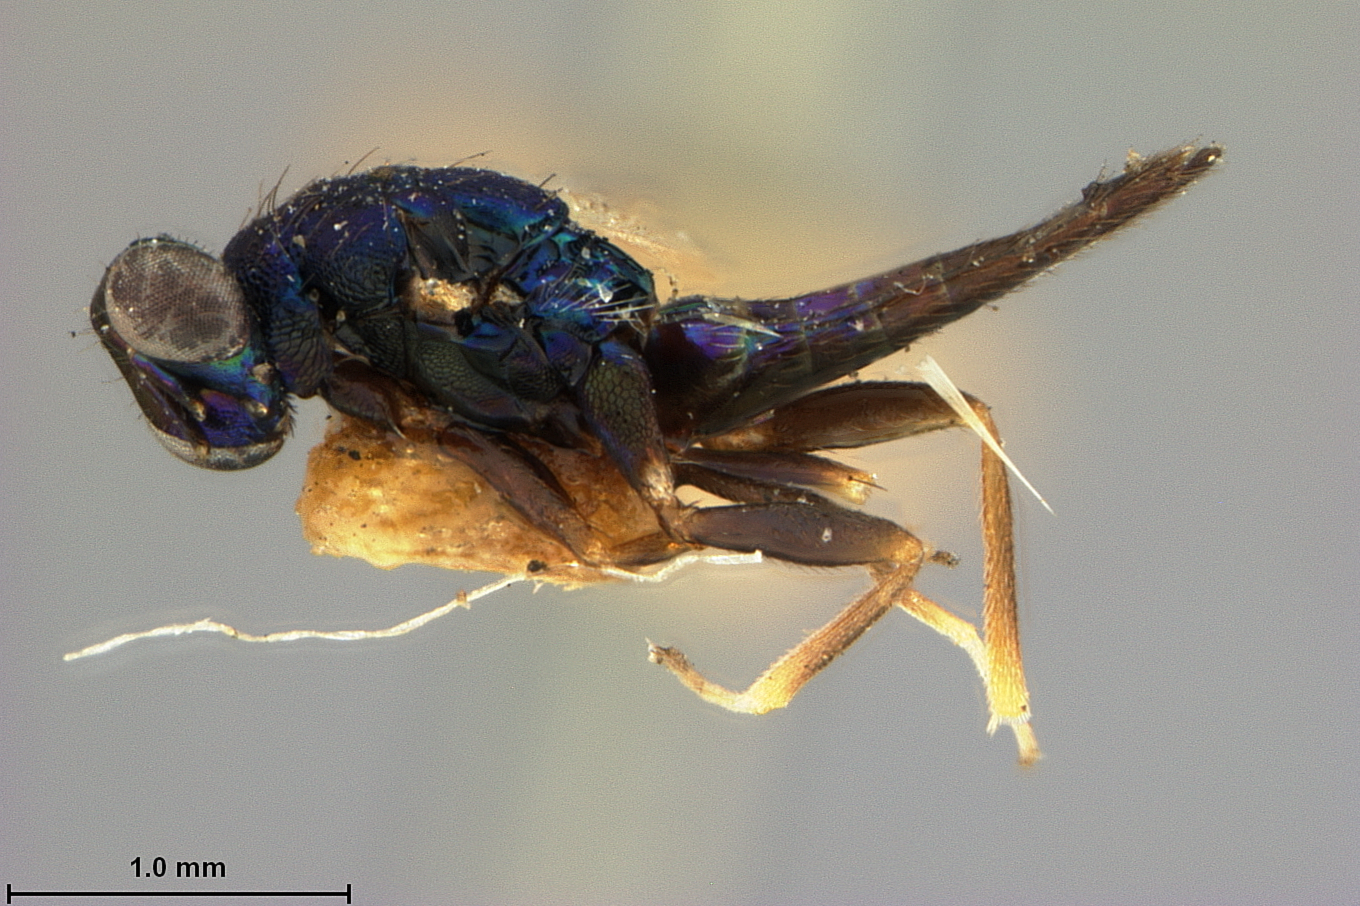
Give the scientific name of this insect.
Sympiesis nigrifemora
